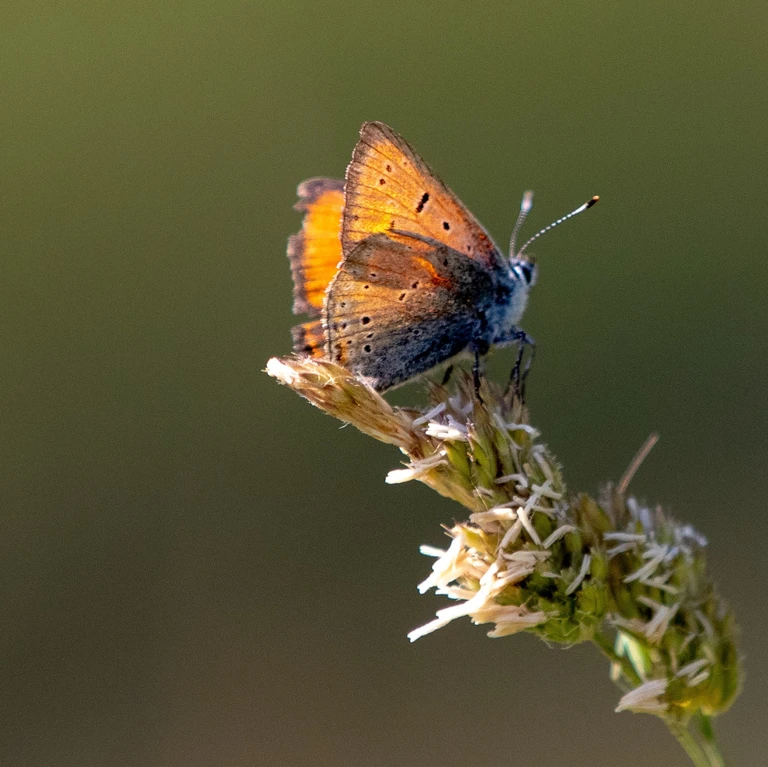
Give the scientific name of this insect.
Lycaena hippothoe (also Palaeochrysophanus hippothoe)
